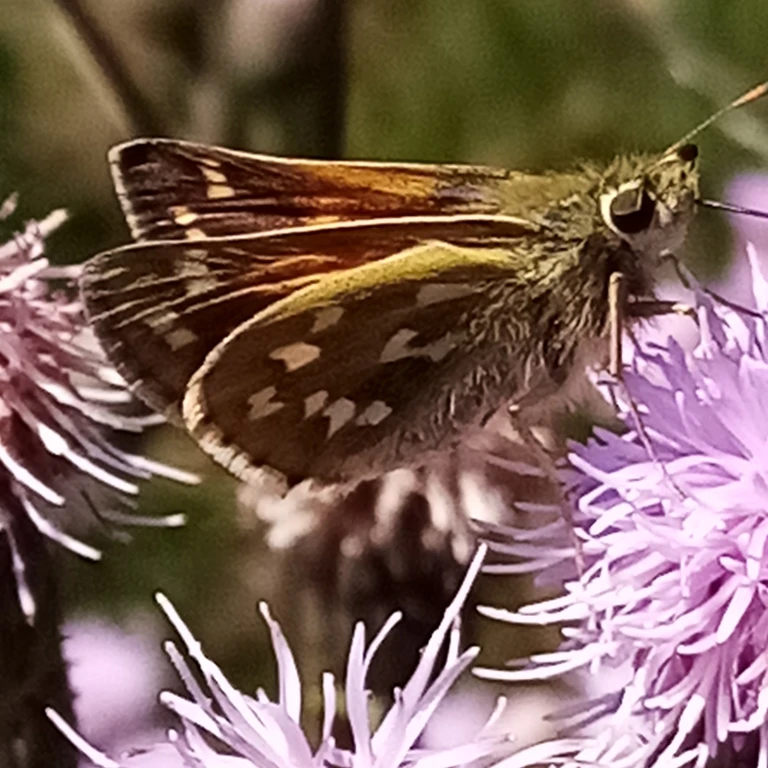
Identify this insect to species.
Hesperia comma
